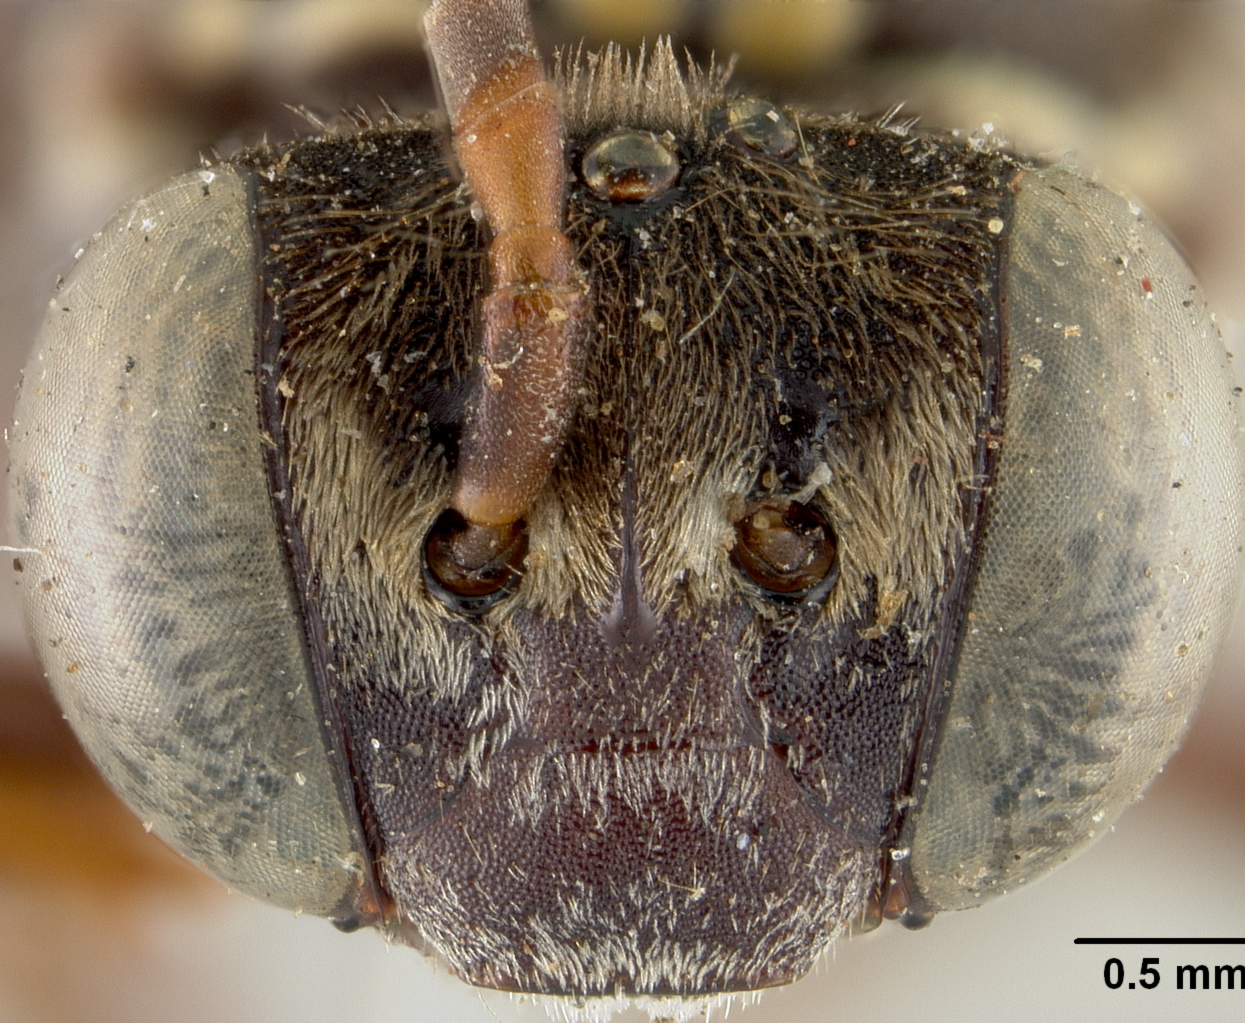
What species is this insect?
Triepeolus pruinosus
